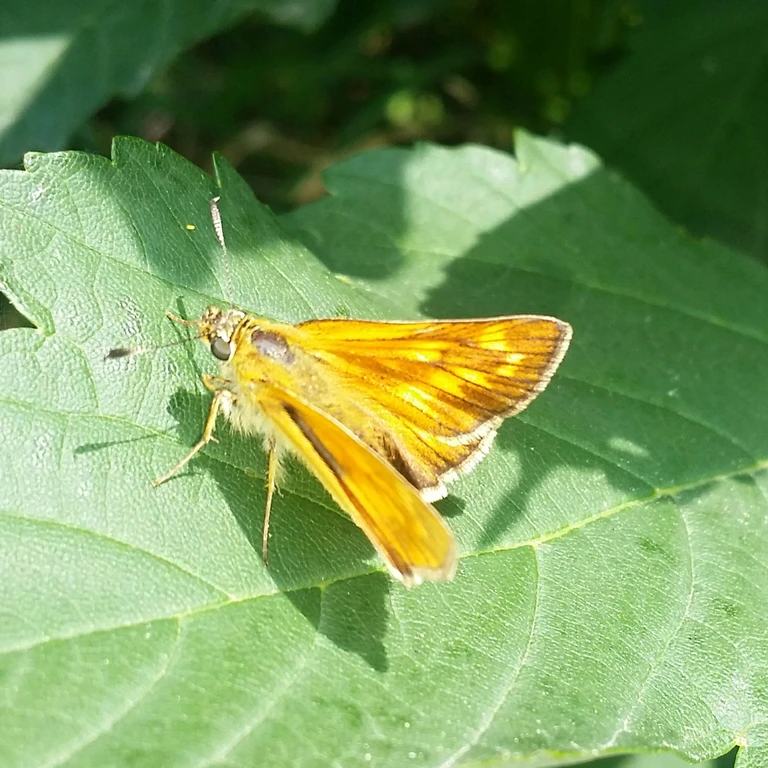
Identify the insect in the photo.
Ochlodes sylvanus (also Ochlodes venata)
